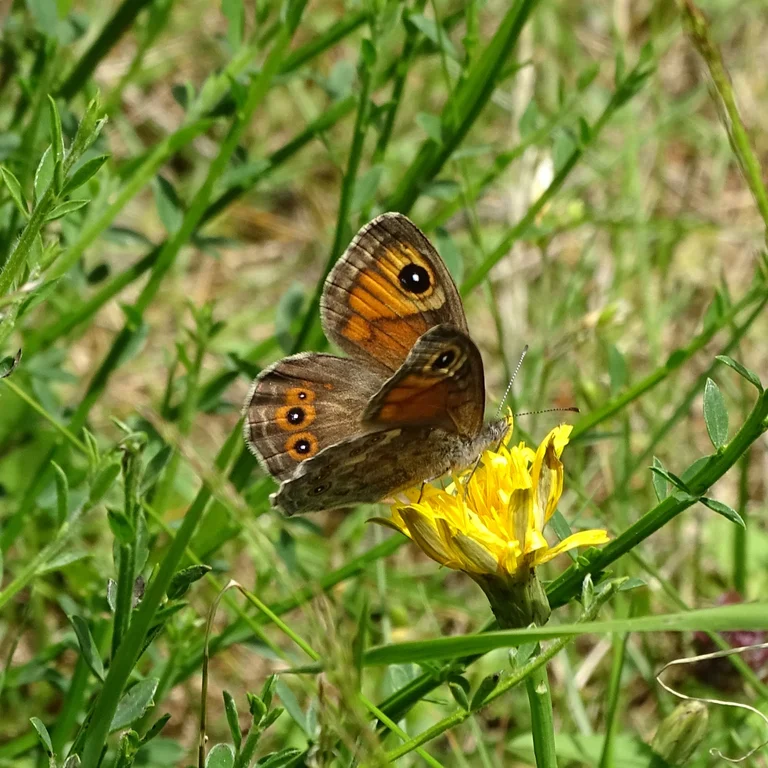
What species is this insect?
Lasiommata maera (also Pararge maera)
